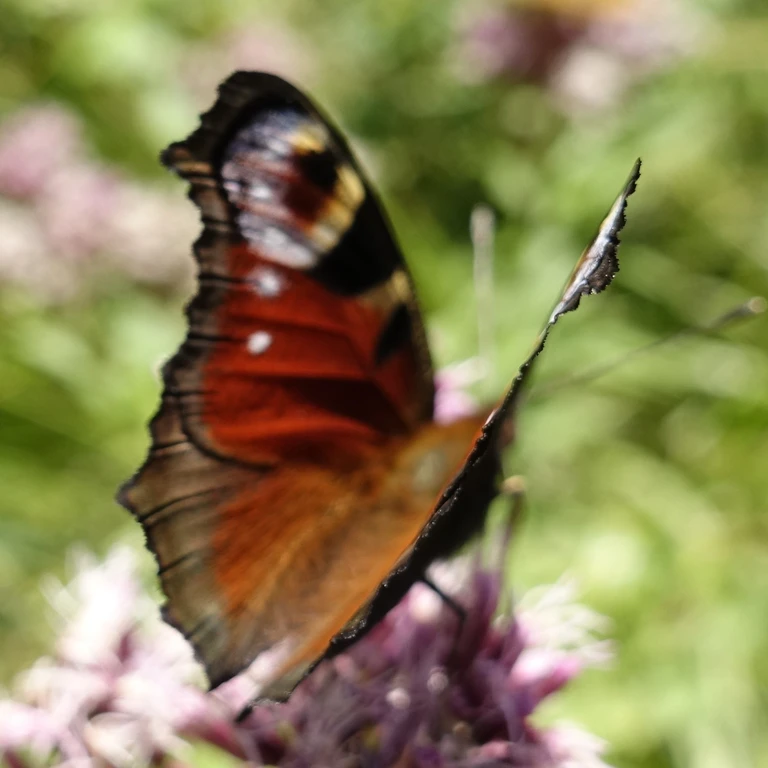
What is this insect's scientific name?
Aglais io
